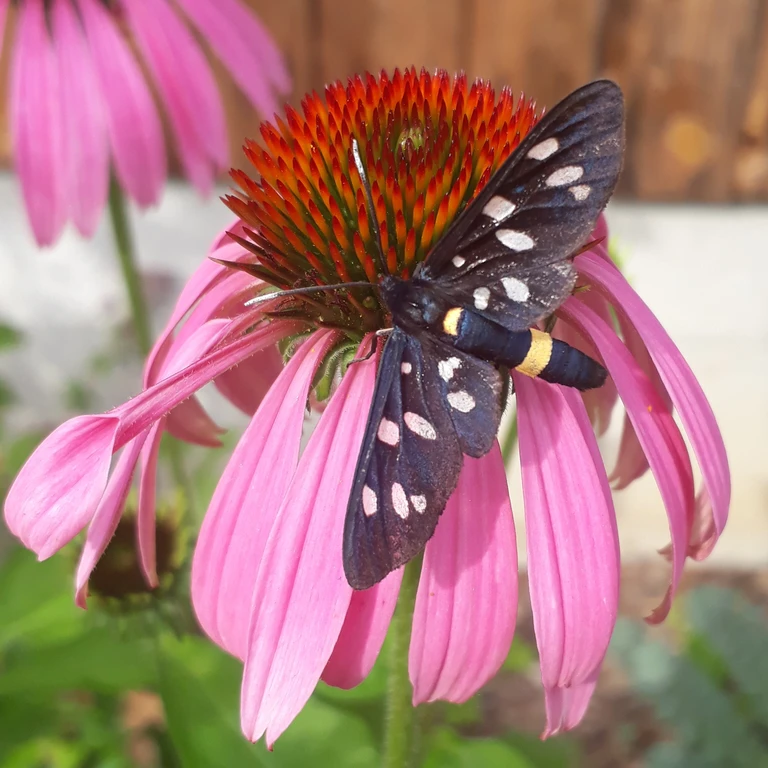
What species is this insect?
Amata phegea
